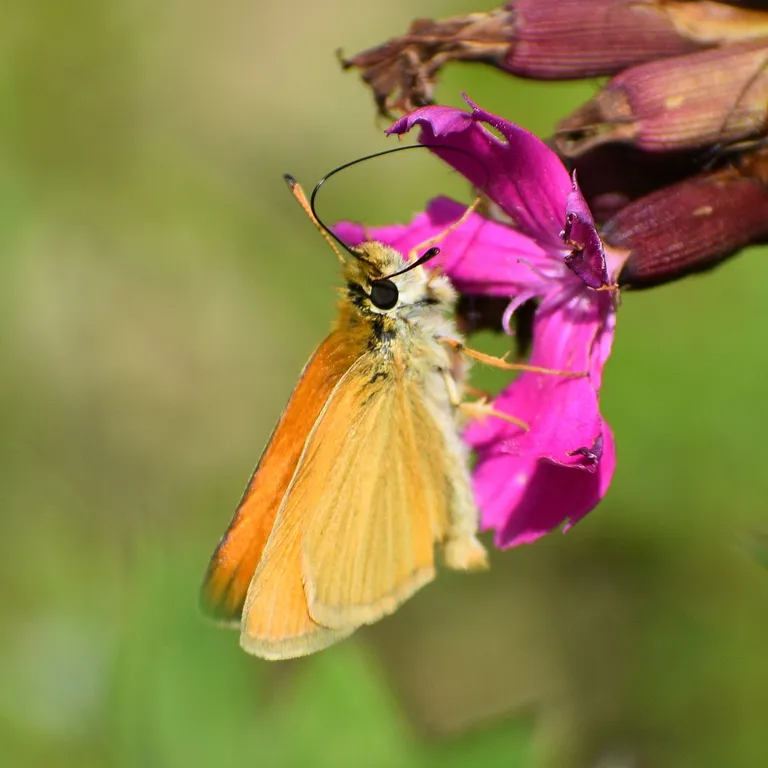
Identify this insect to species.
Thymelicus lineola
